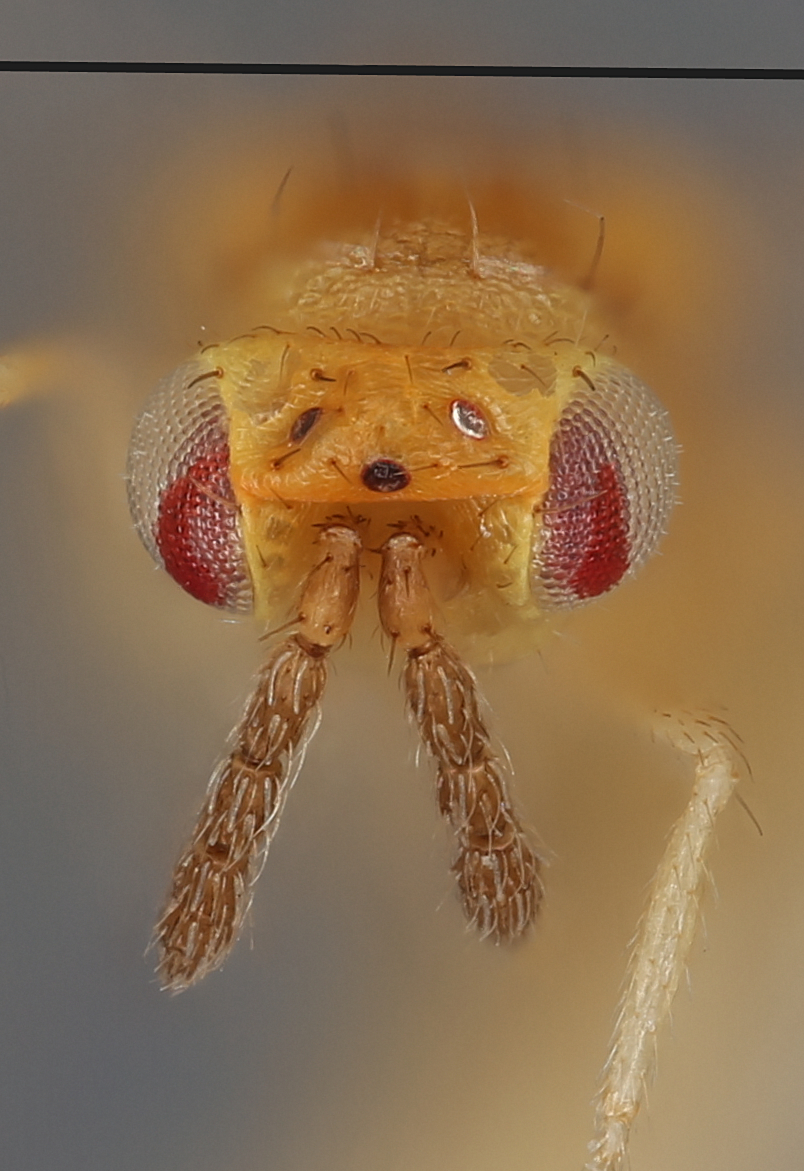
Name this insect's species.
Cirrospilus ingenuus
